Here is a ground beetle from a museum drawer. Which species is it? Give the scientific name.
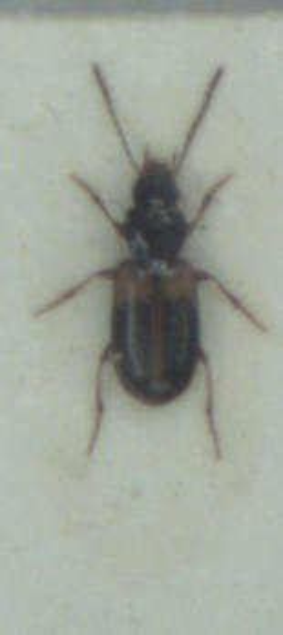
Acupalpus meridianus
